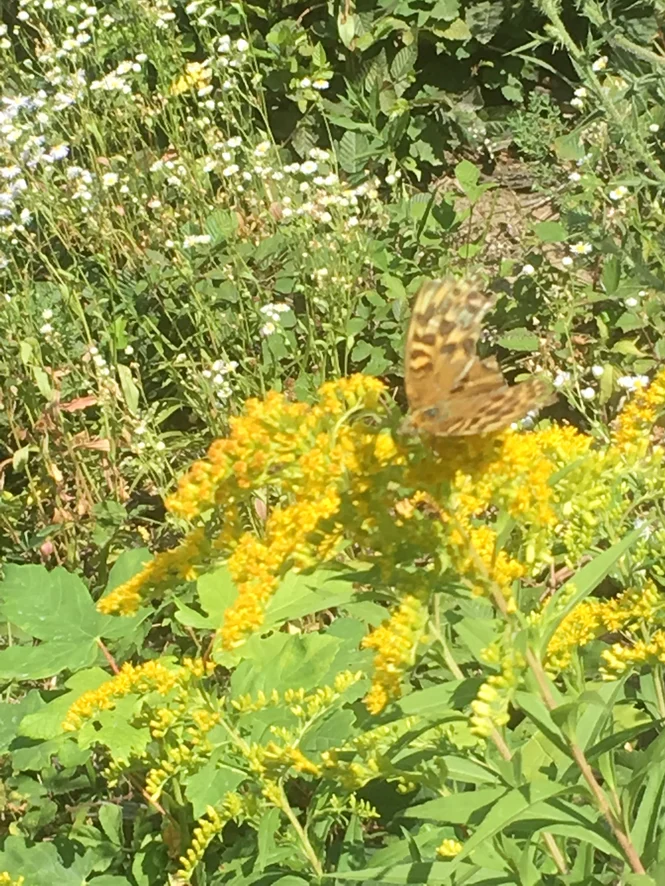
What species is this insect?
Argynnis paphia
